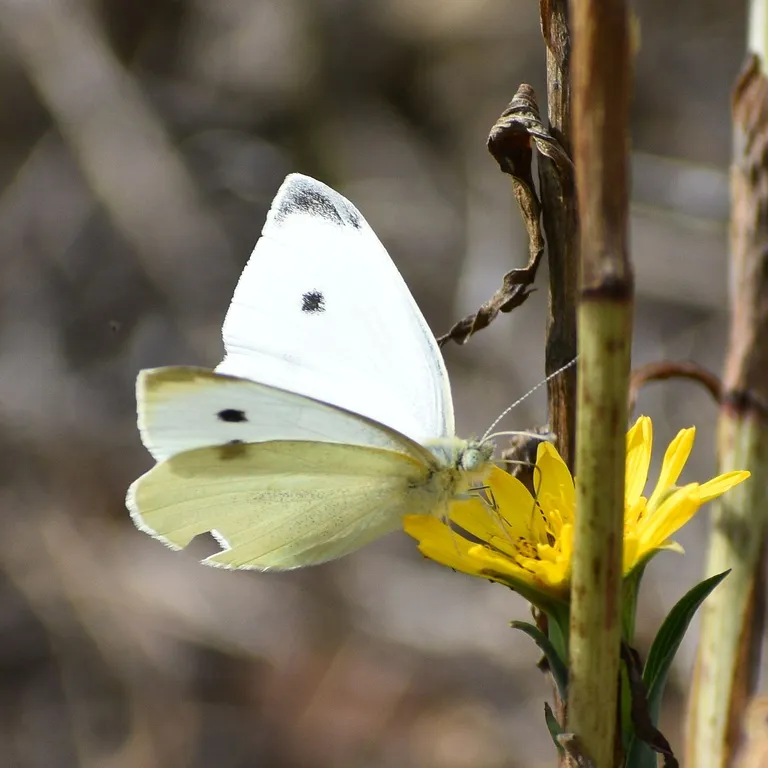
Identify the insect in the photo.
Pieris rapae
